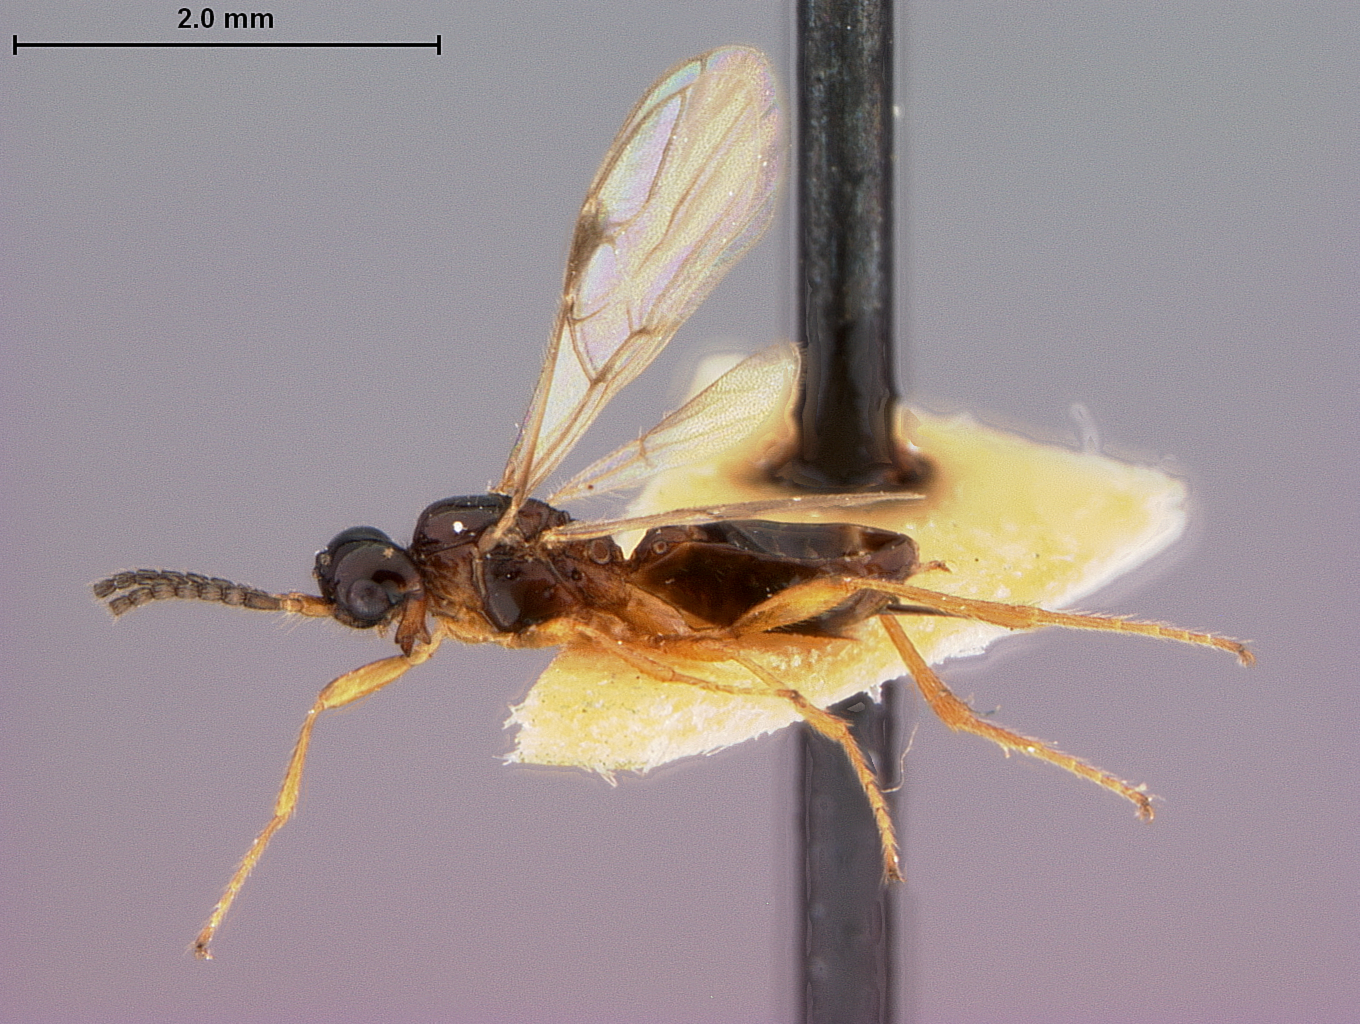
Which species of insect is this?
Pneumosema stigmaticum
